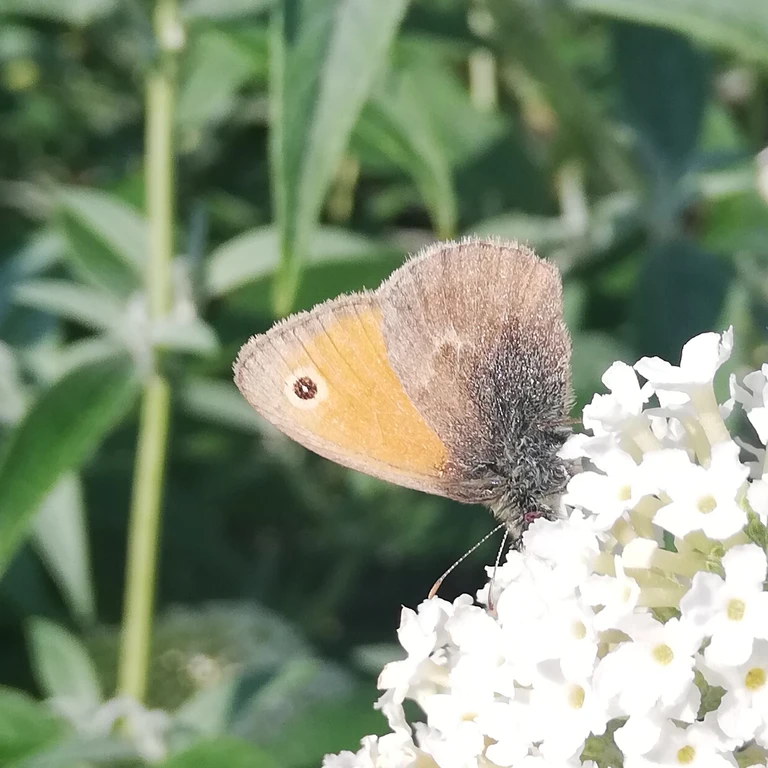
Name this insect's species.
Coenonympha pamphilus
